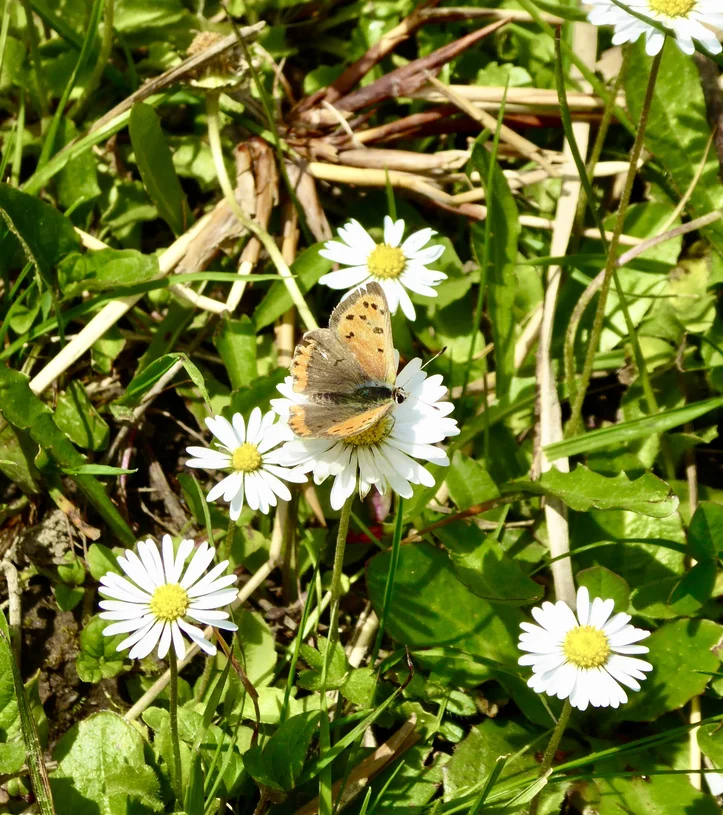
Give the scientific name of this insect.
Lycaena phlaeas
